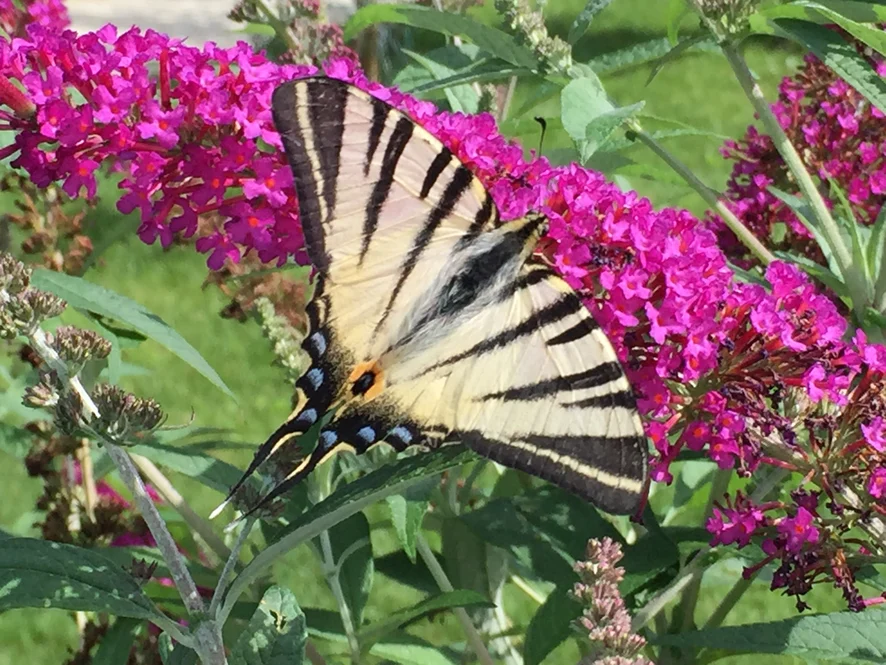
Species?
Iphiclides podalirius
